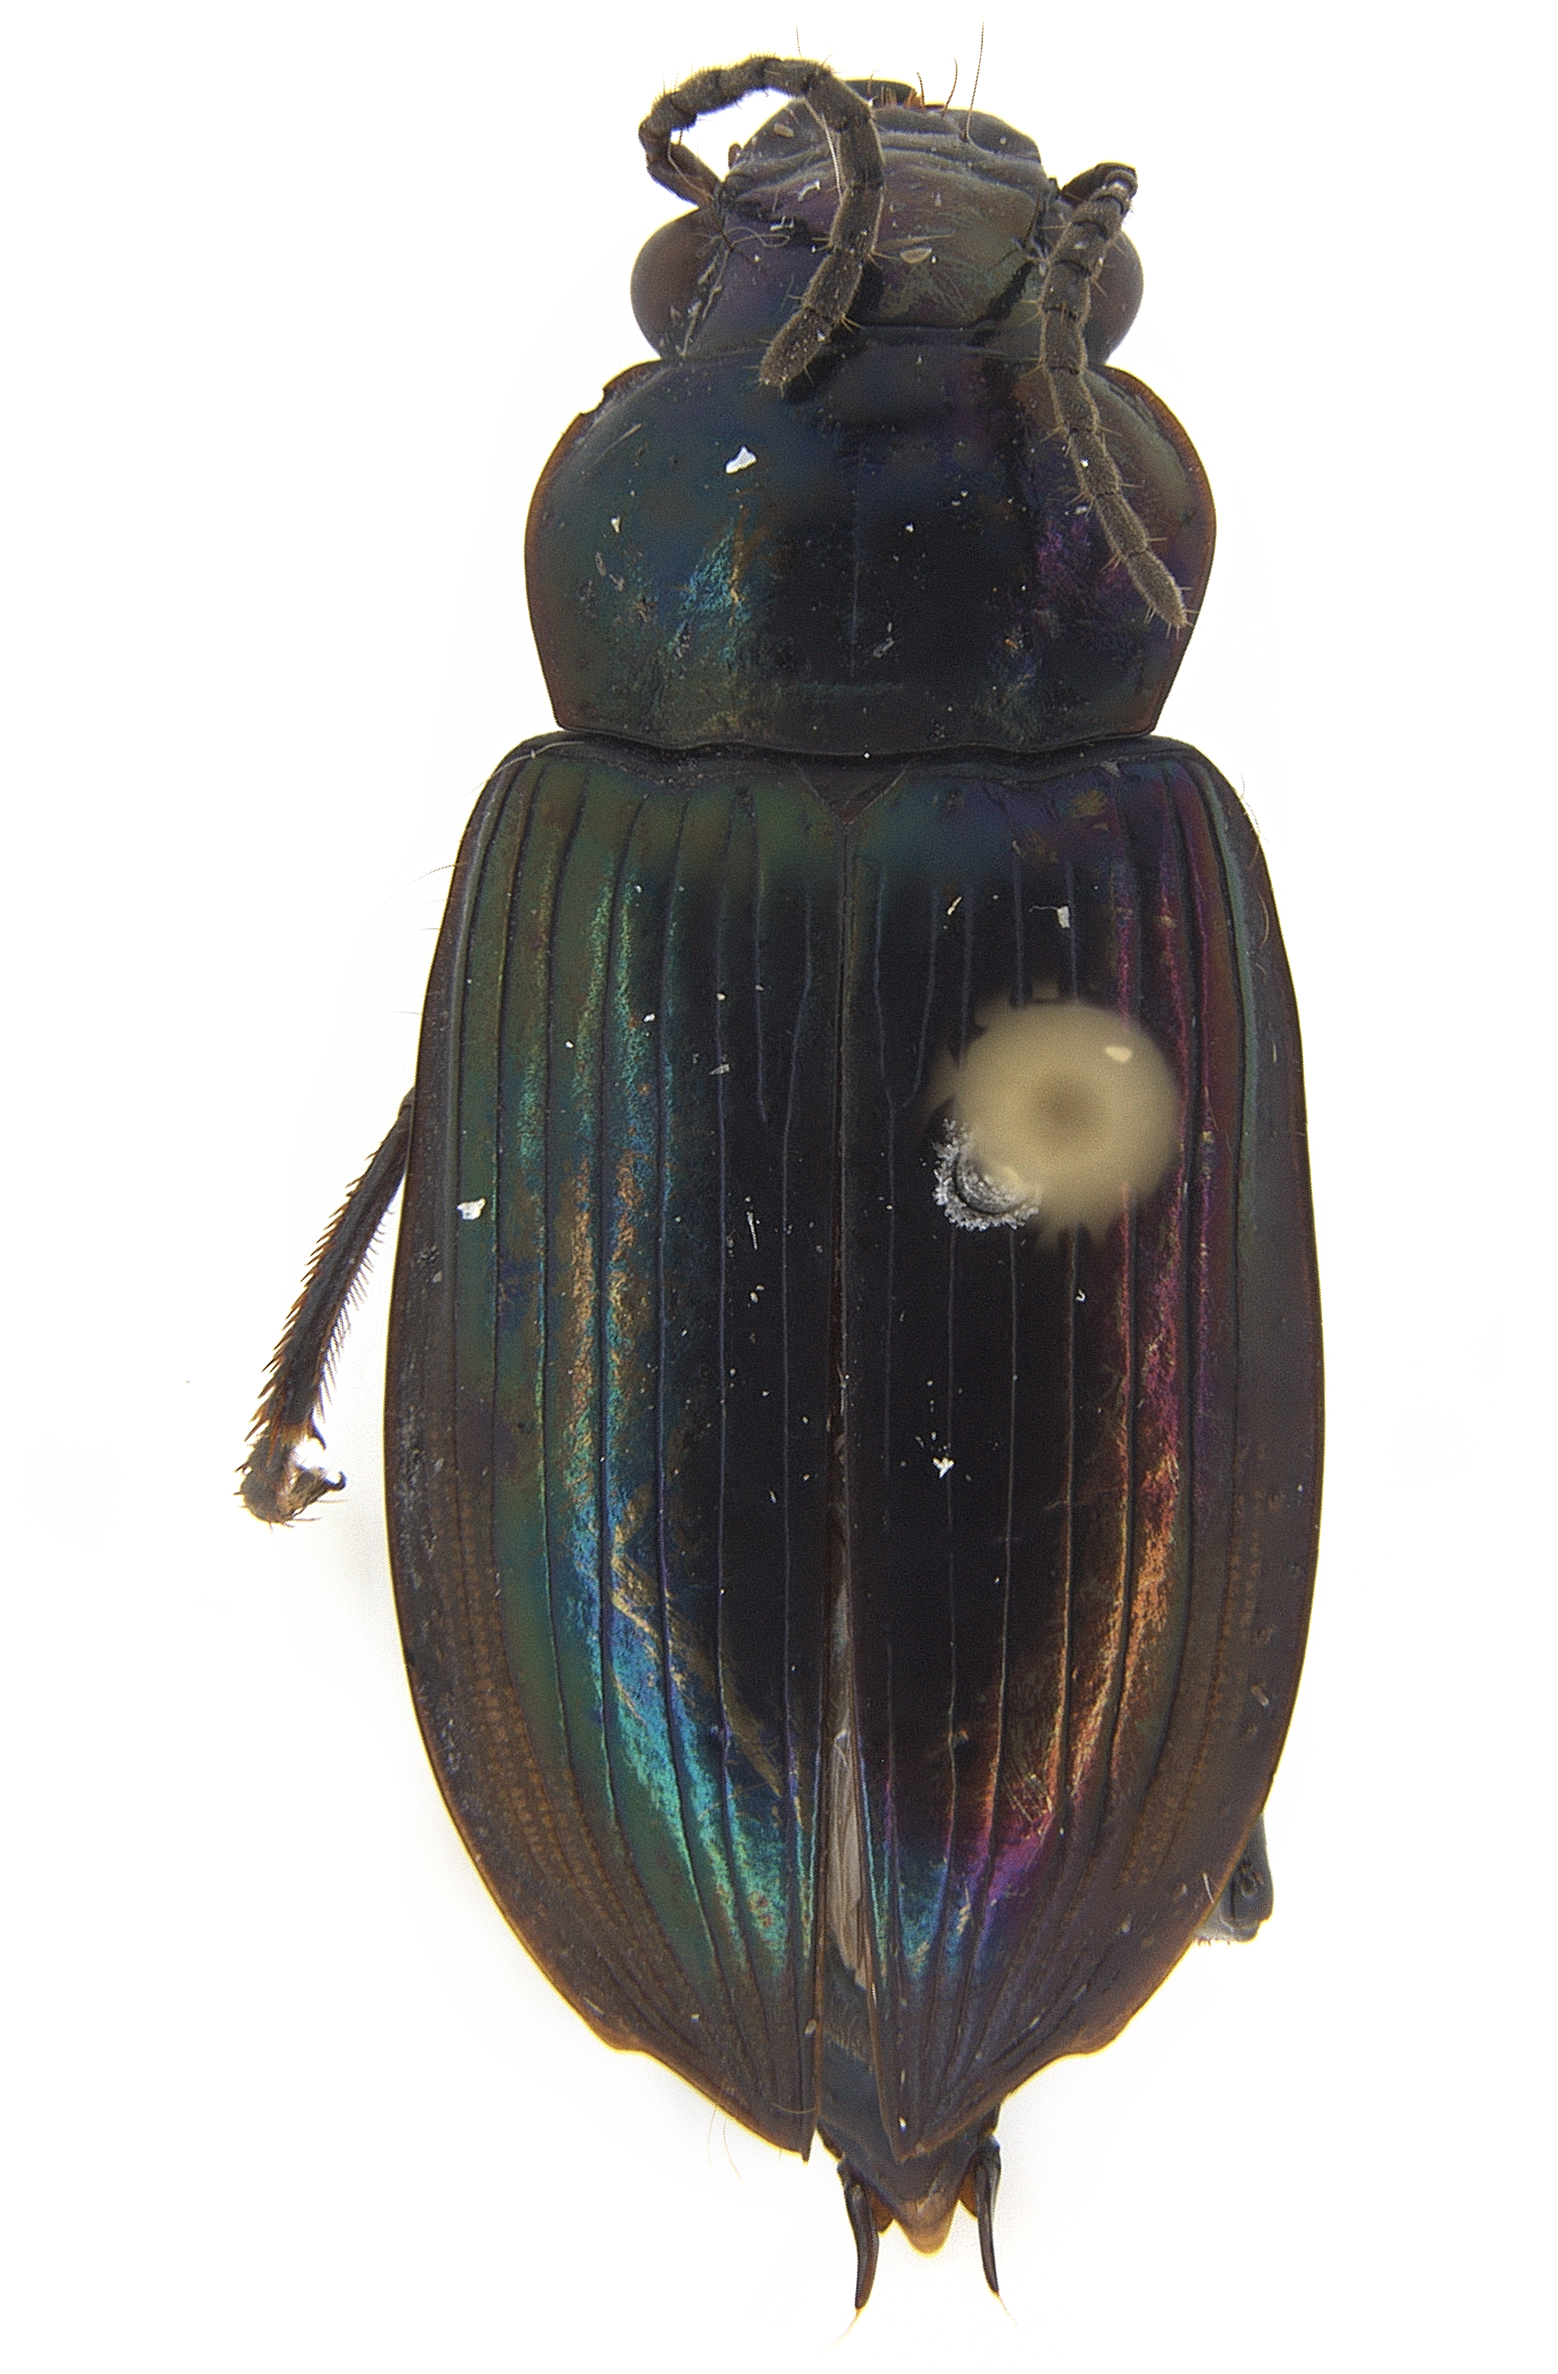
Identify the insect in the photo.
Notiobia limbipennis
